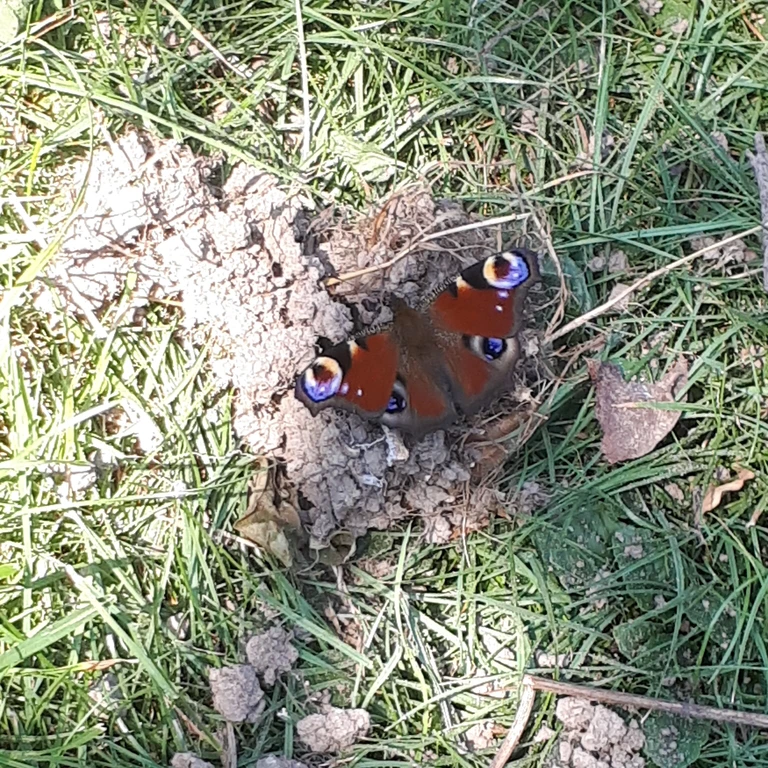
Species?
Aglais io
